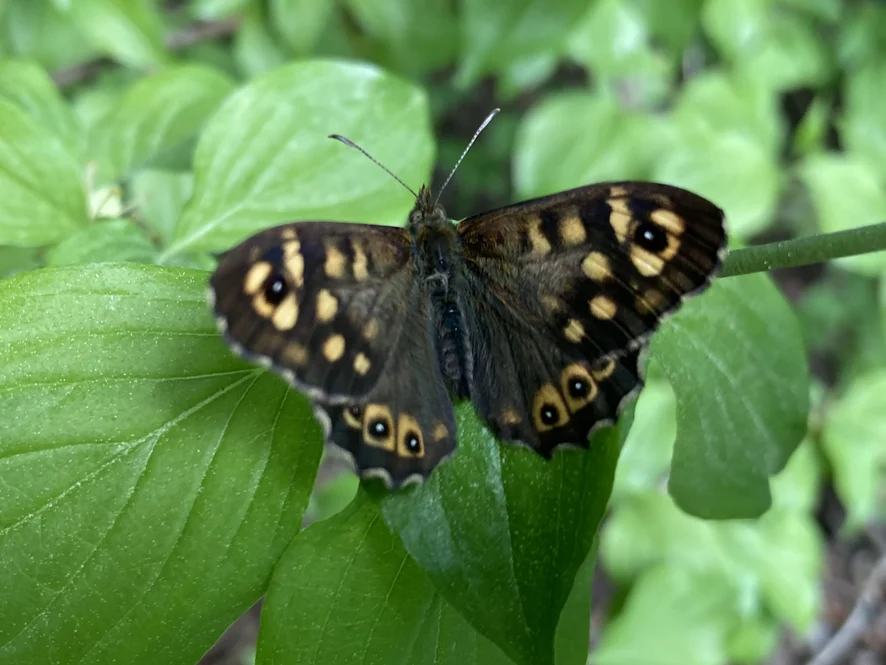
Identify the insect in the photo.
Pararge aegeria
